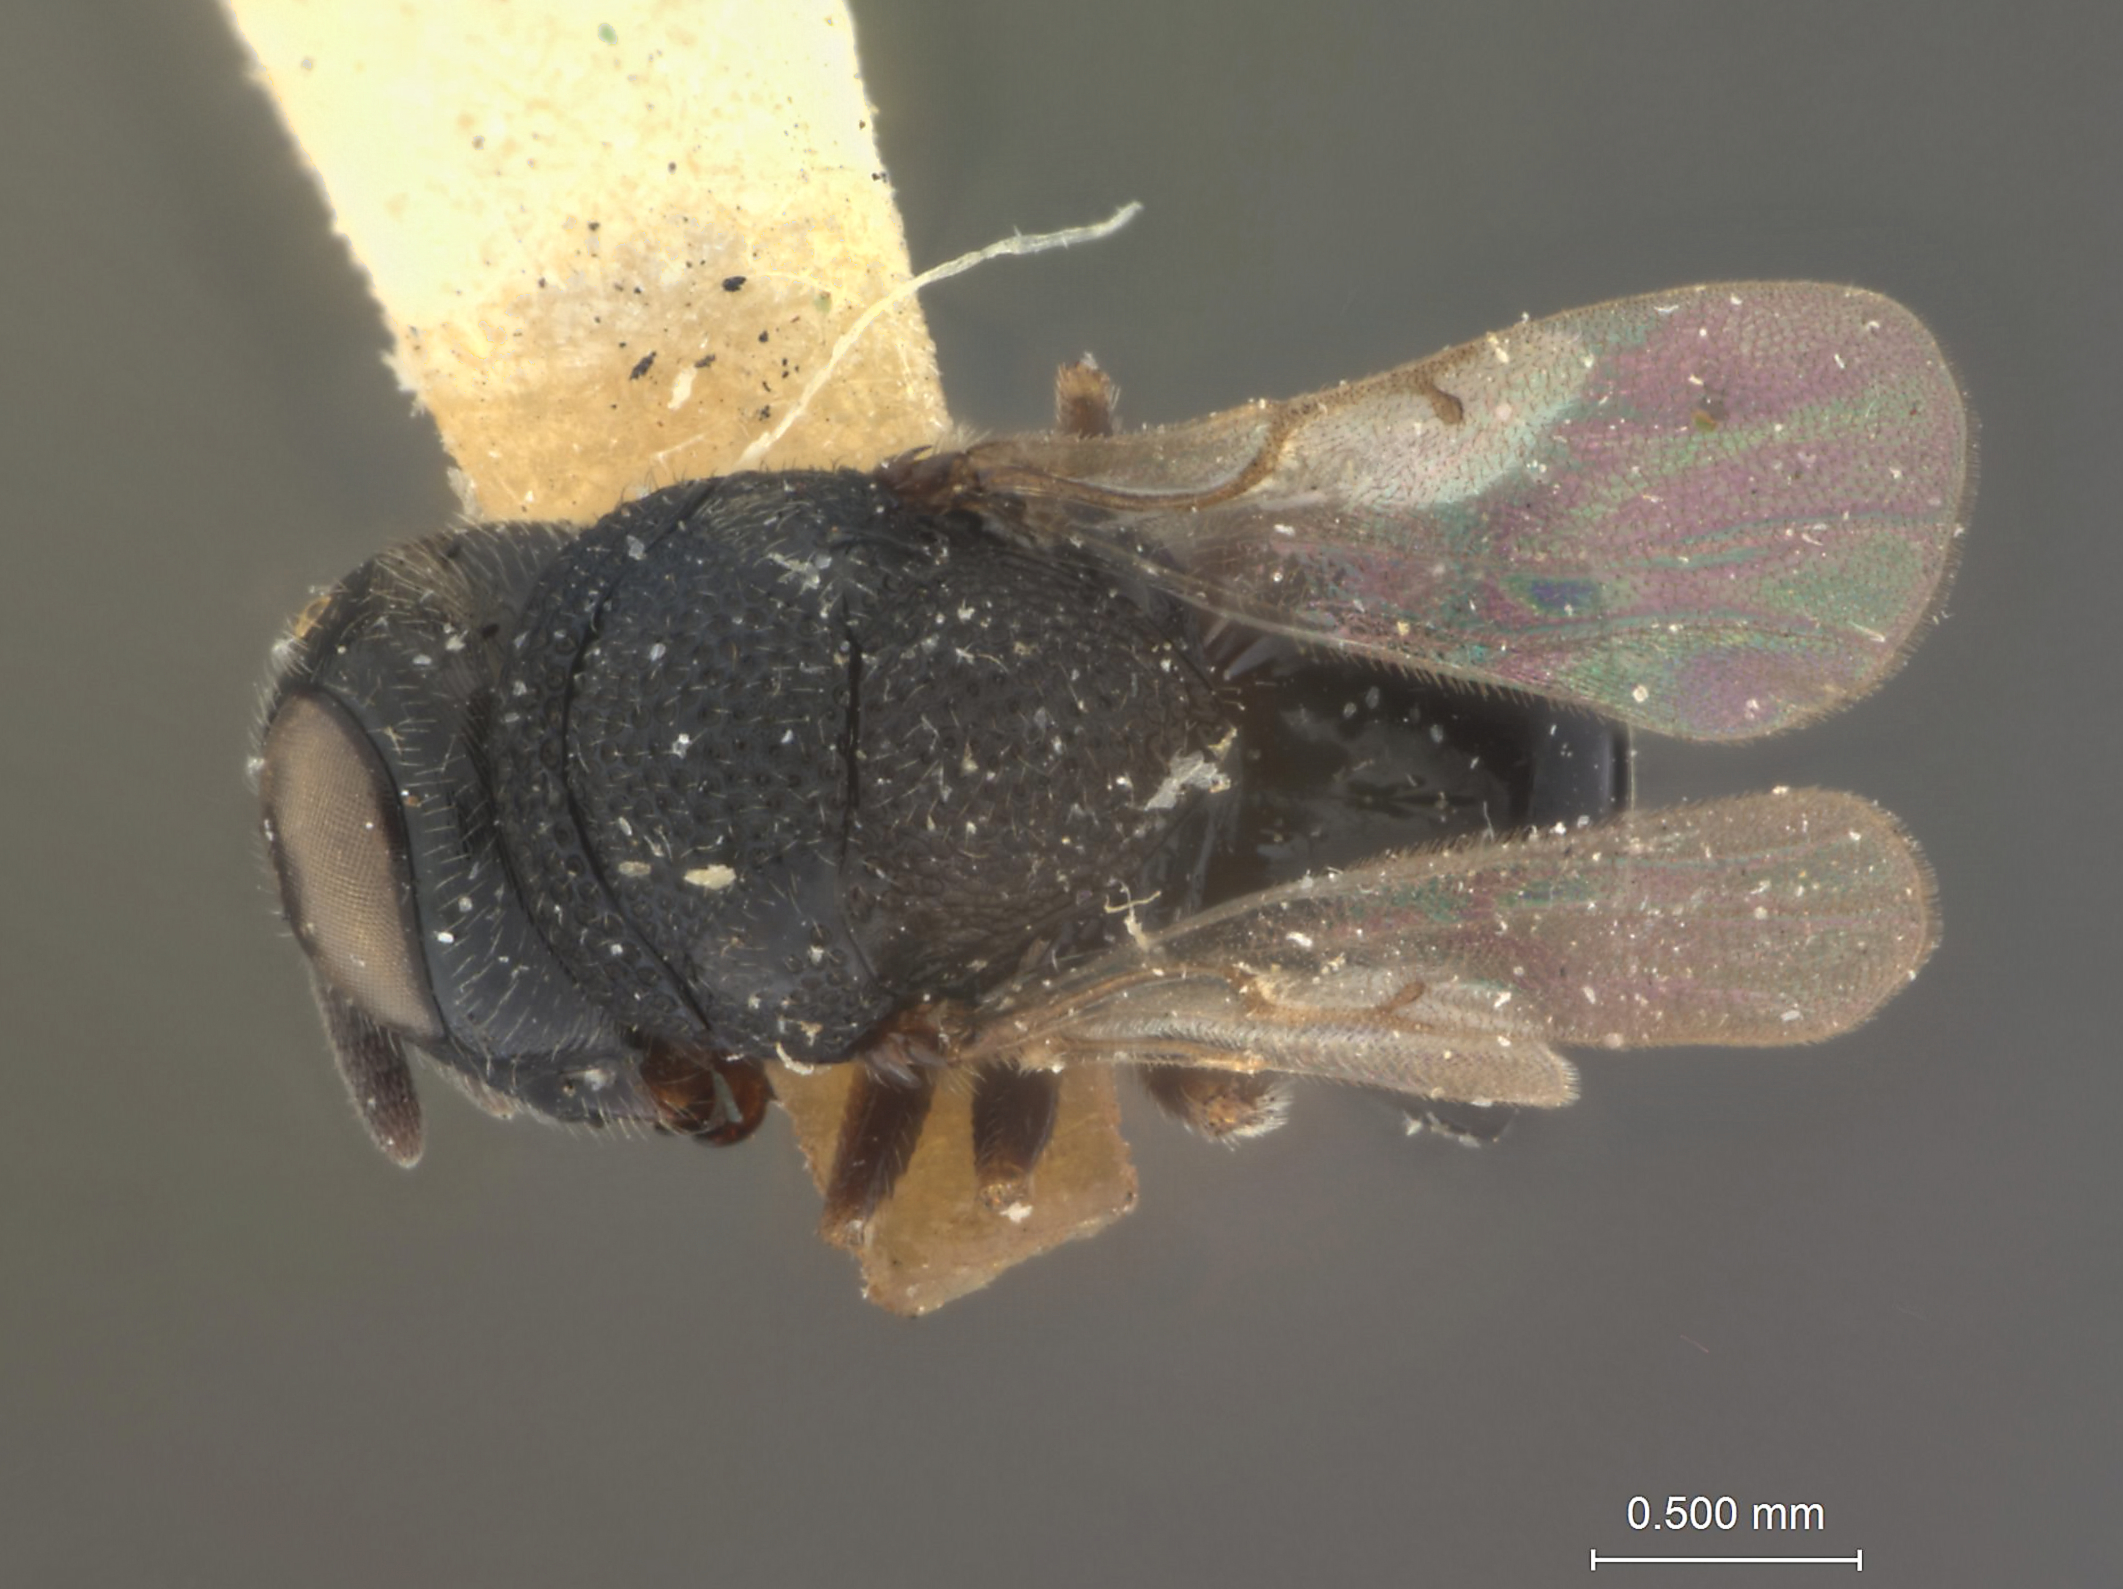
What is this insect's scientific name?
Perilampus crawfordi
